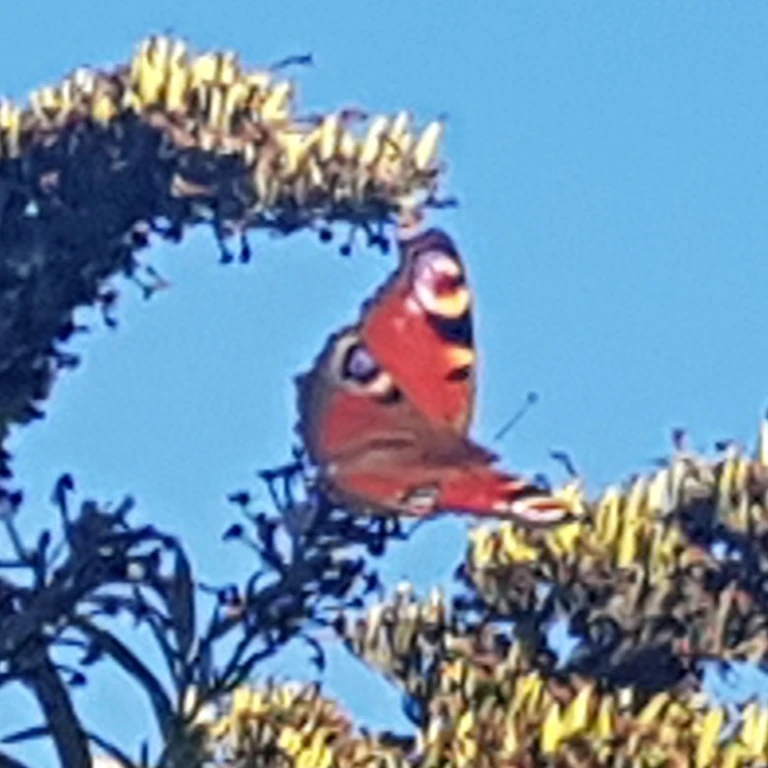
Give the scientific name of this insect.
Aglais io
